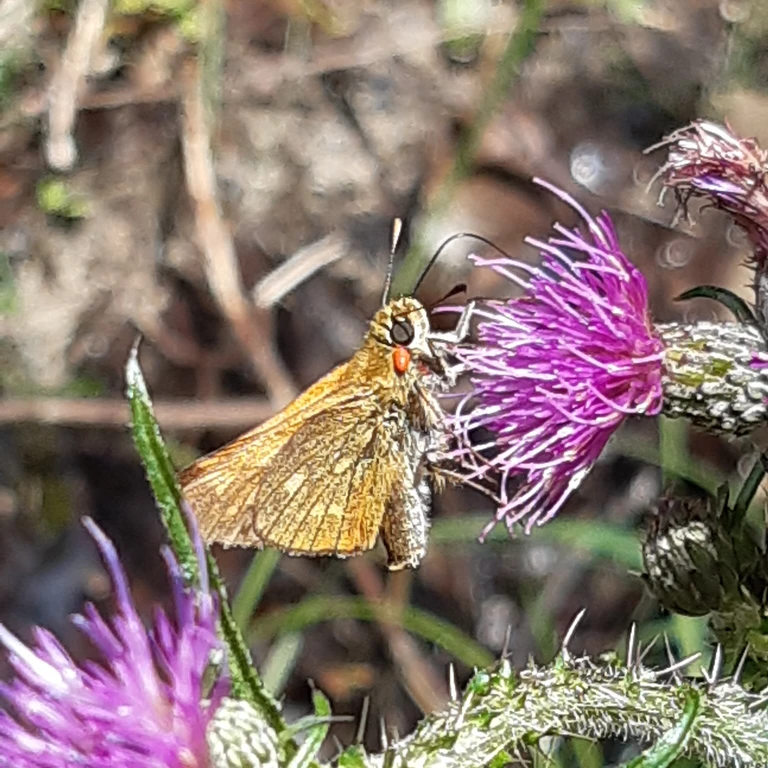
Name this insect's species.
Ochlodes sylvanus (also Ochlodes venata)
